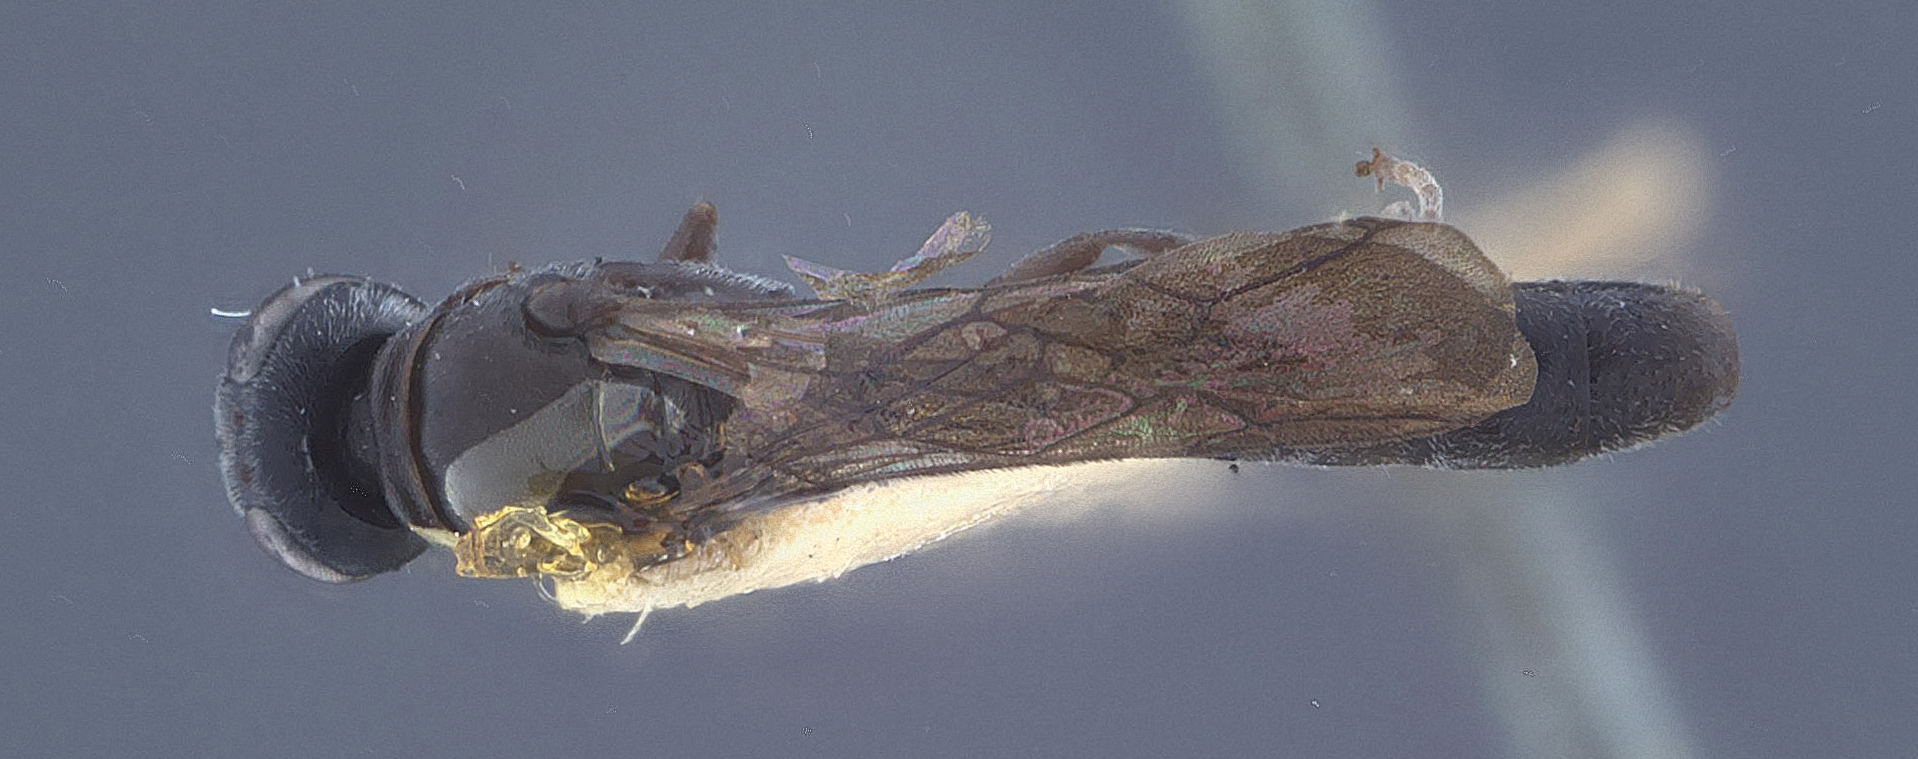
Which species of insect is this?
Trypoxylon richardsi
